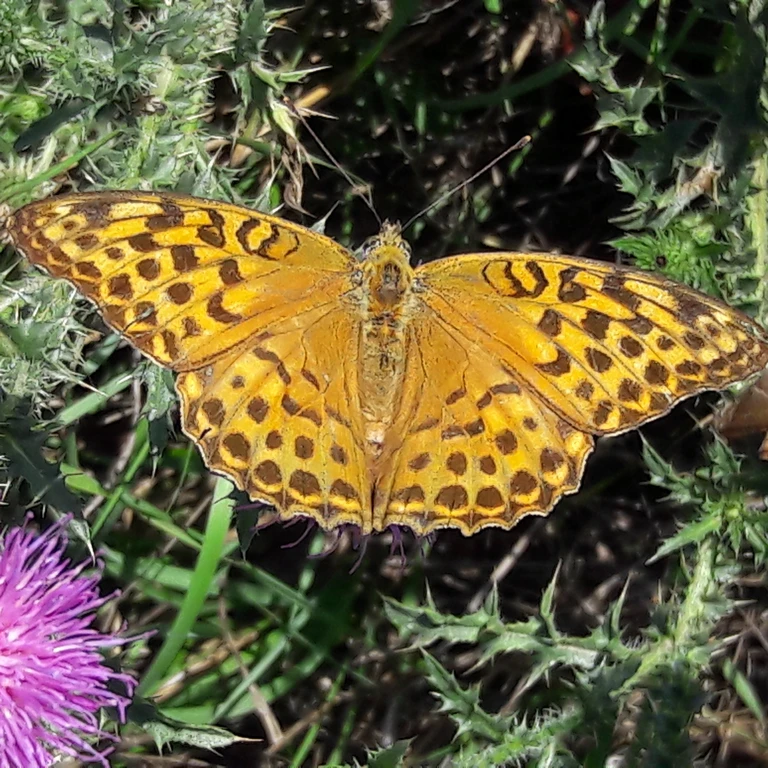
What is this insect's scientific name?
Argynnis paphia
